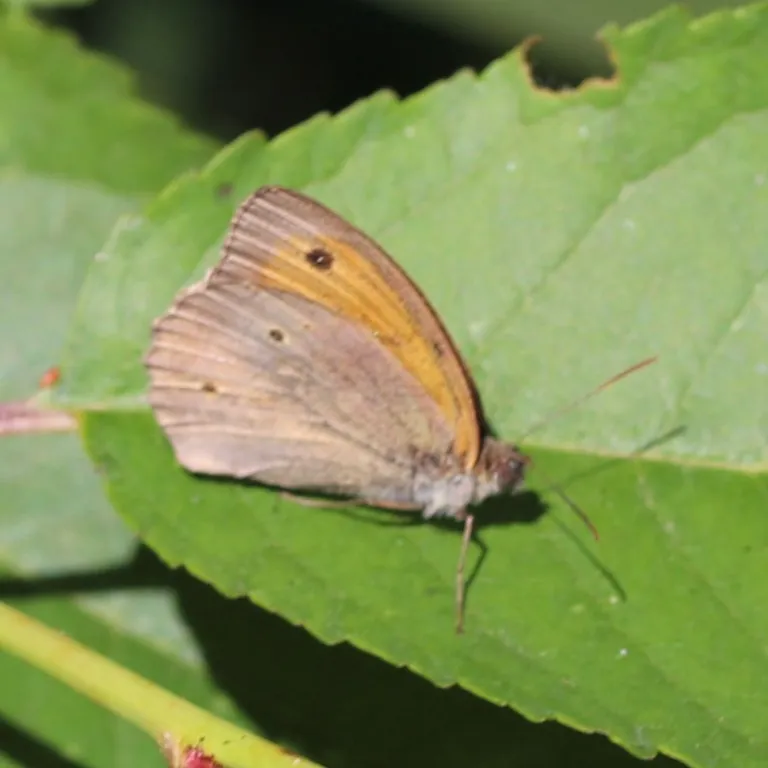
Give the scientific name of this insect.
Maniola jurtina
